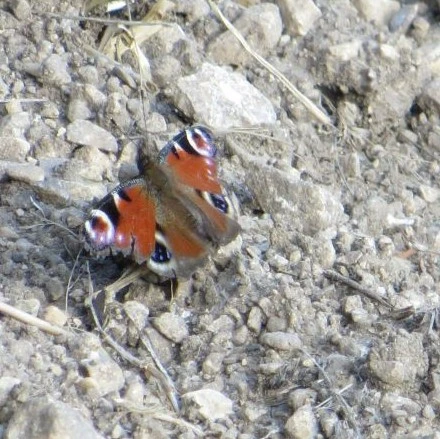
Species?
Aglais io
